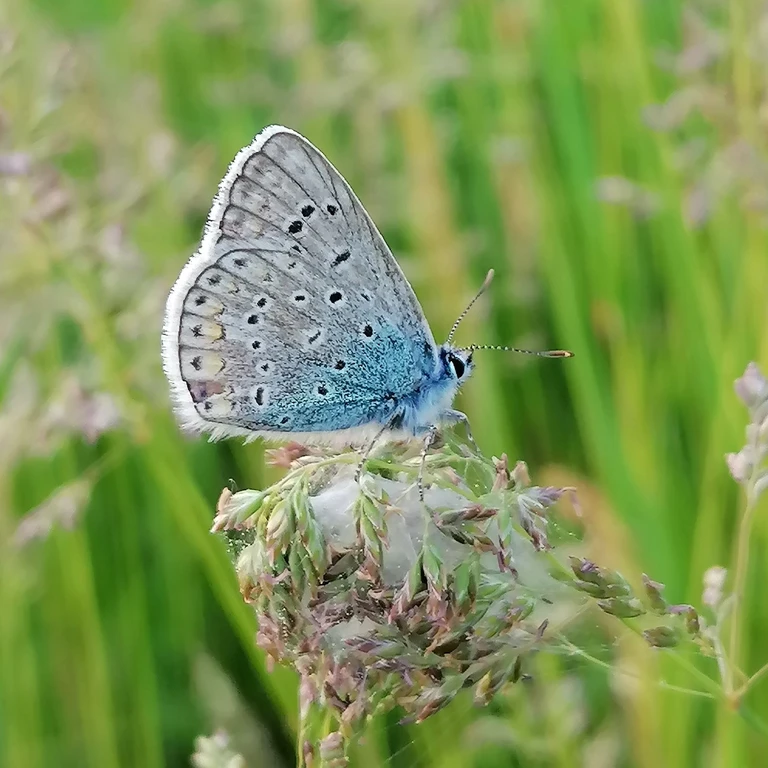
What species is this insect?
Polyommatus icarus
